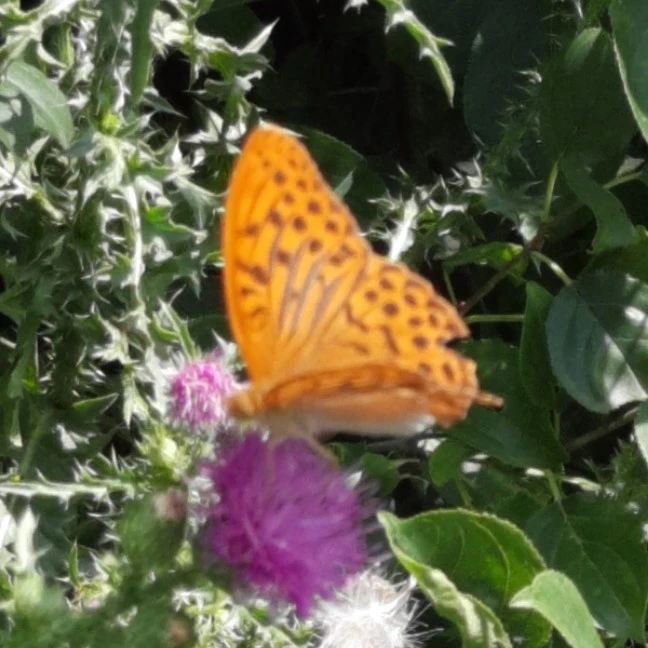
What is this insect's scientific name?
Argynnis paphia
